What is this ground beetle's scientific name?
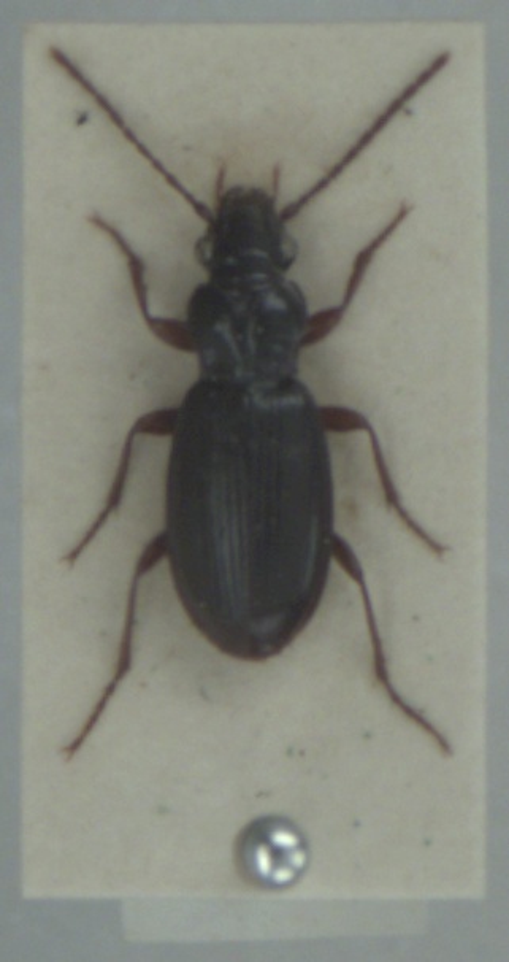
Patrobus atrorufus
